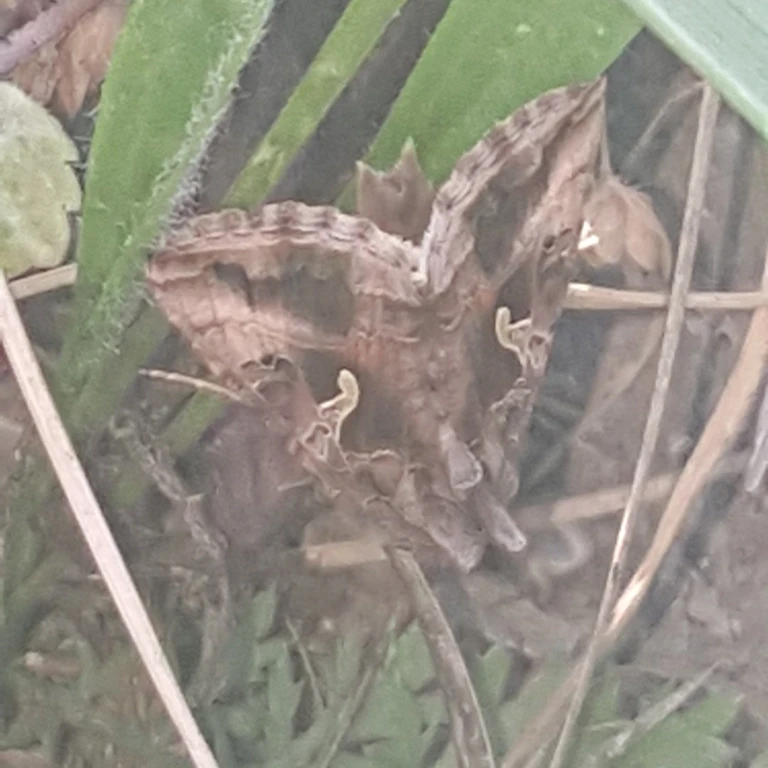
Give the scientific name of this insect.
Autographa gamma
